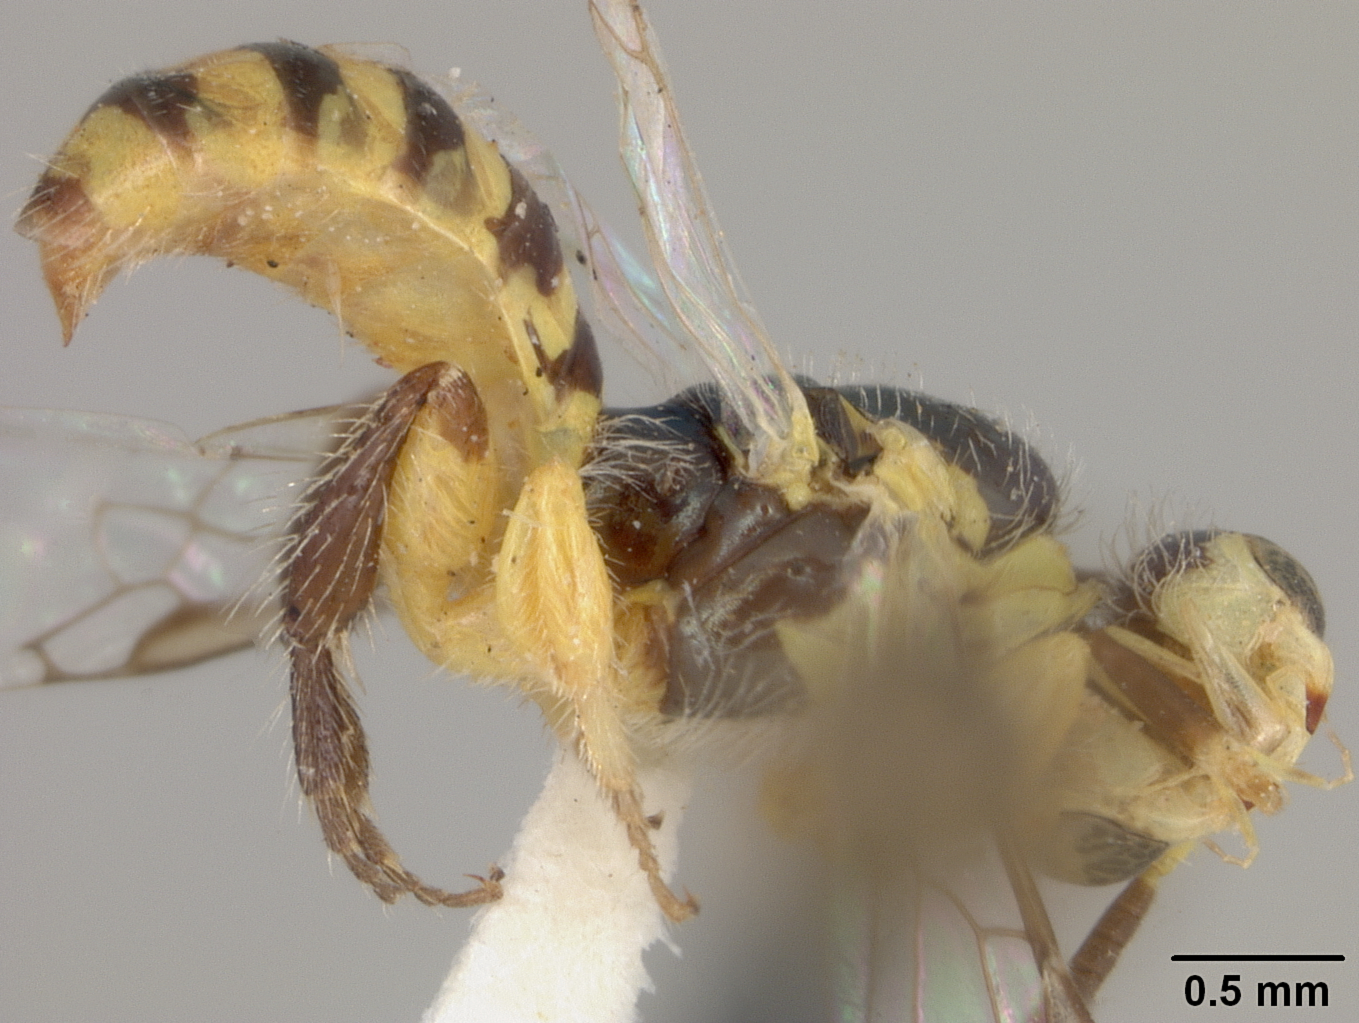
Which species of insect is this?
Perdita nigricornis
